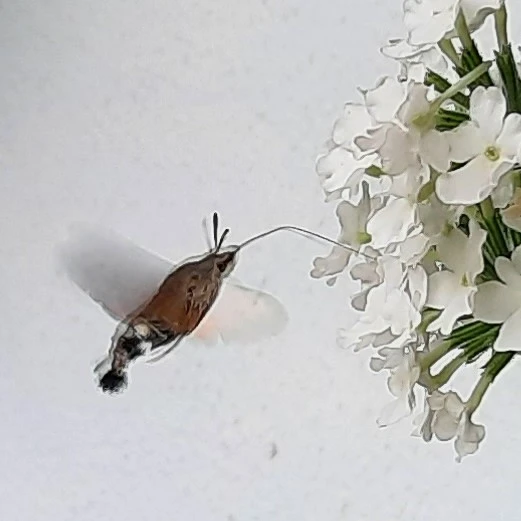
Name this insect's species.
Macroglossum stellatarum
